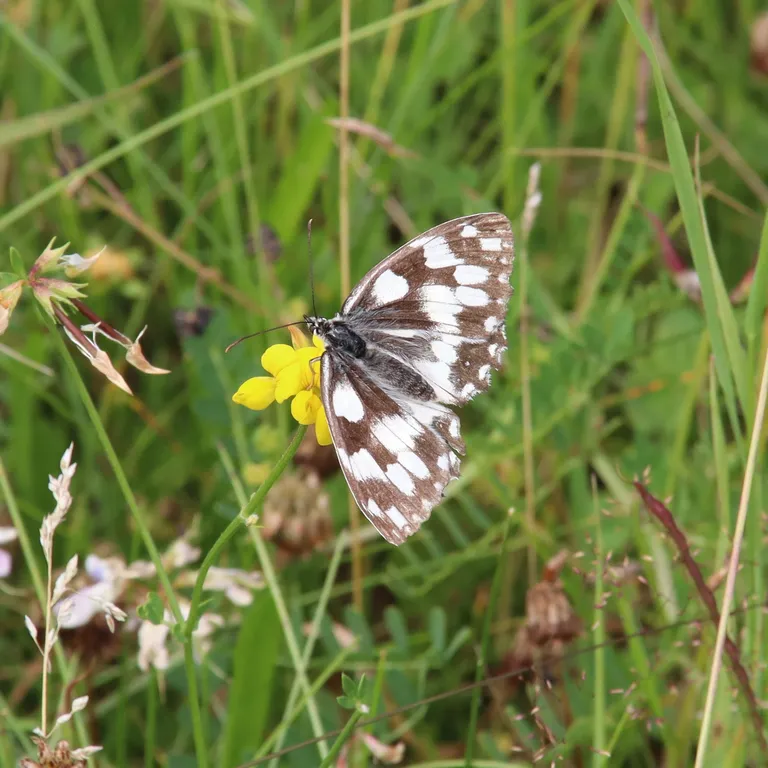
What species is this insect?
Melanargia galathea
